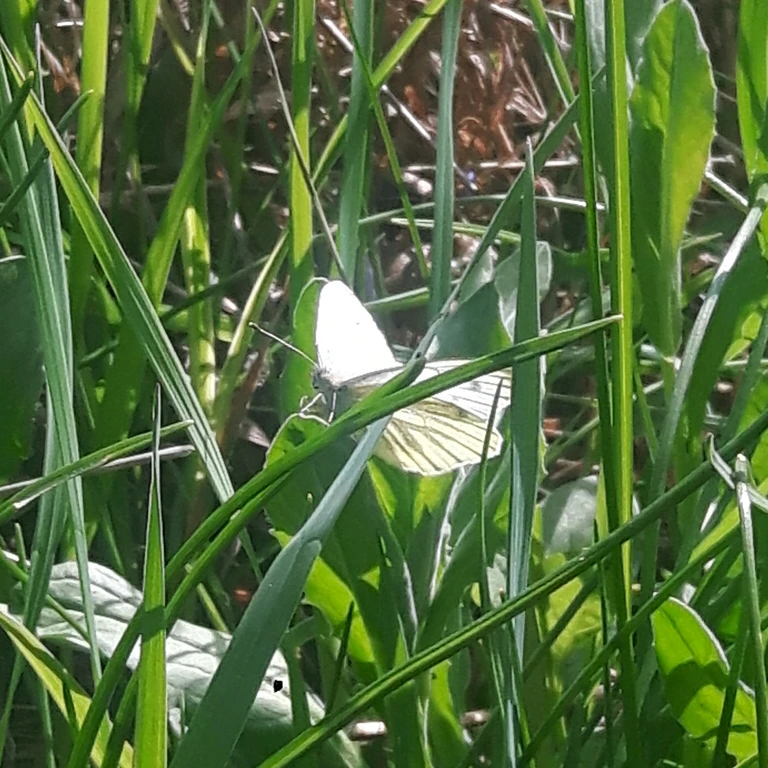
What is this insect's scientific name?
Pieris napi
